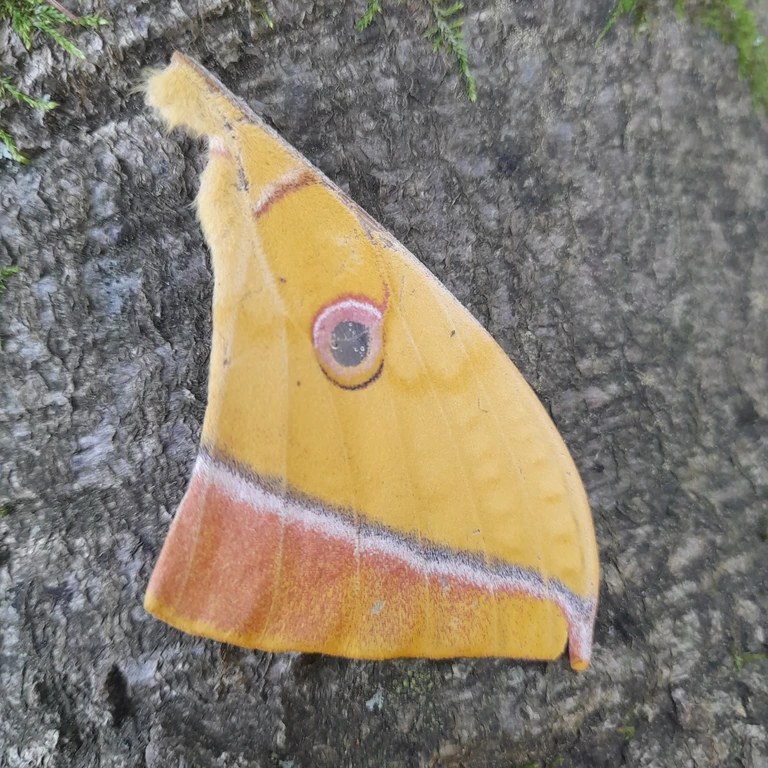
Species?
Antheraea yamamai
